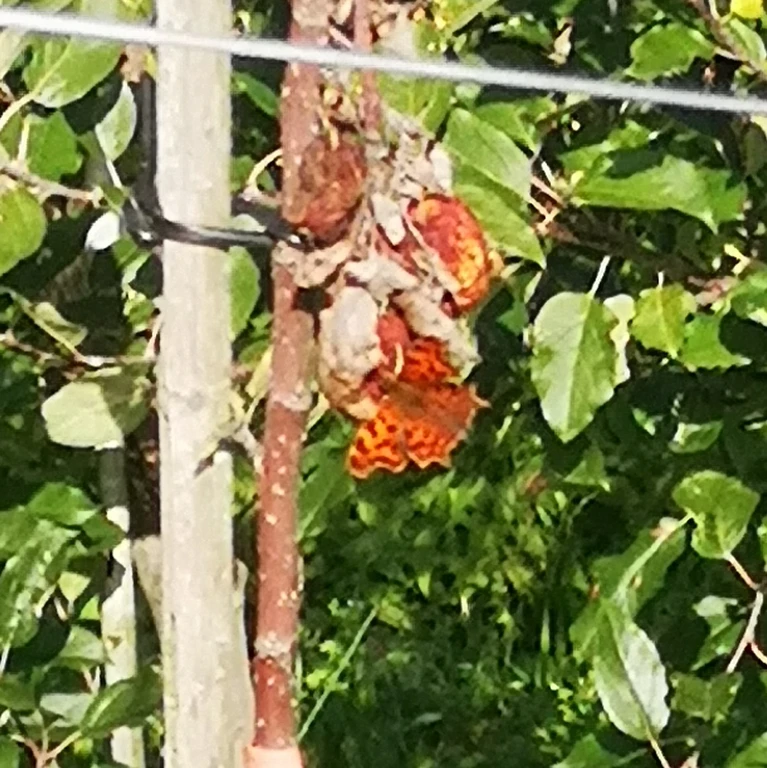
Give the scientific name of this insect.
Polygonia c-album
